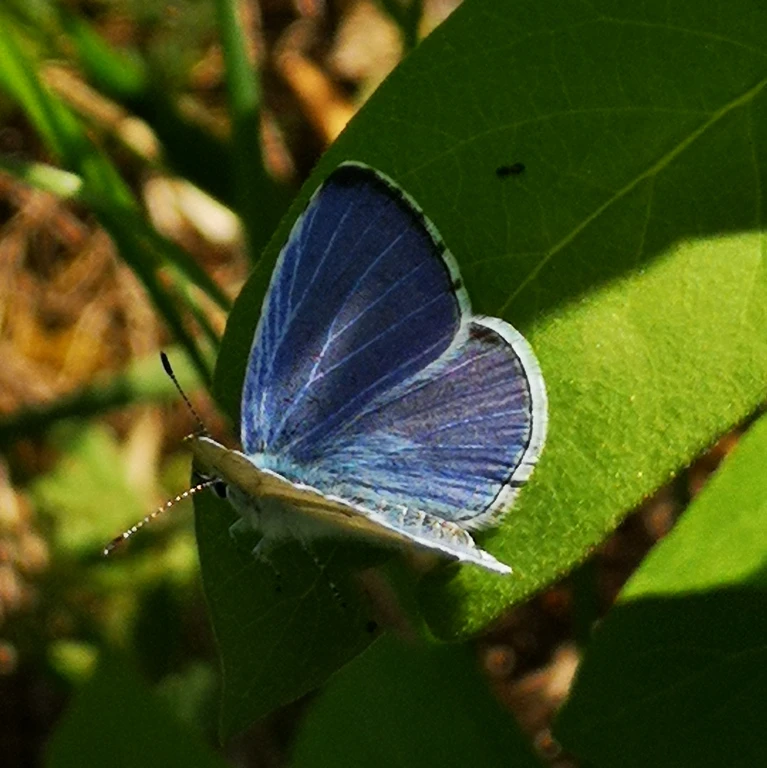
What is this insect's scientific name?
Celastrina argiolus
